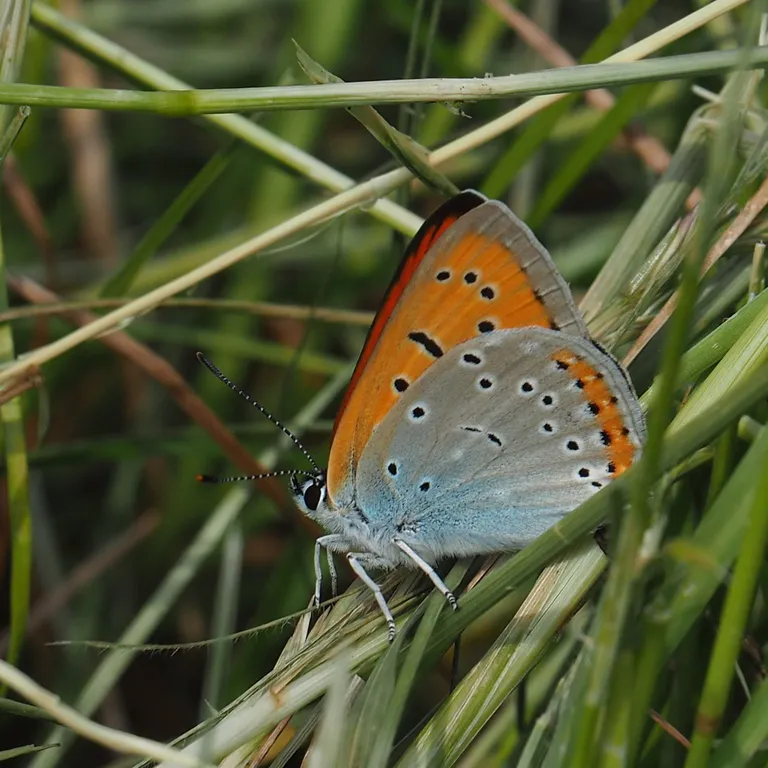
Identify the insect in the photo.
Lycaena dispar
